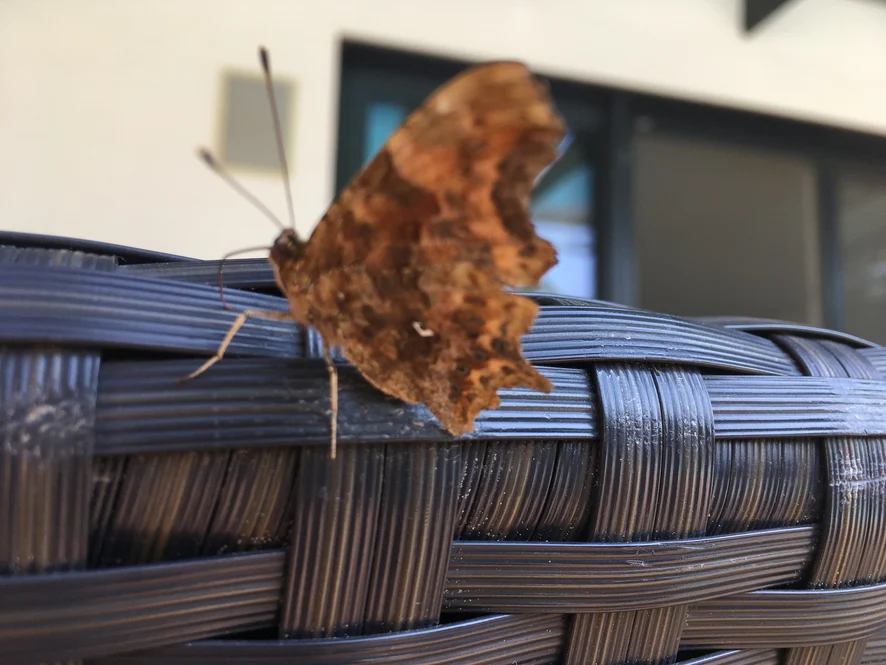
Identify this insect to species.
Polygonia c-album
